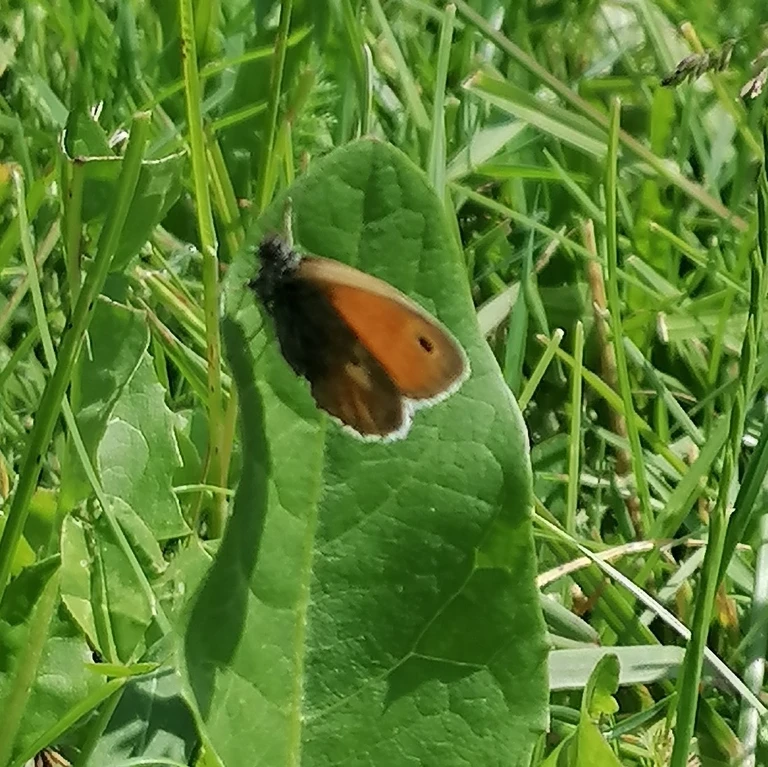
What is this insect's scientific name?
Coenonympha pamphilus
